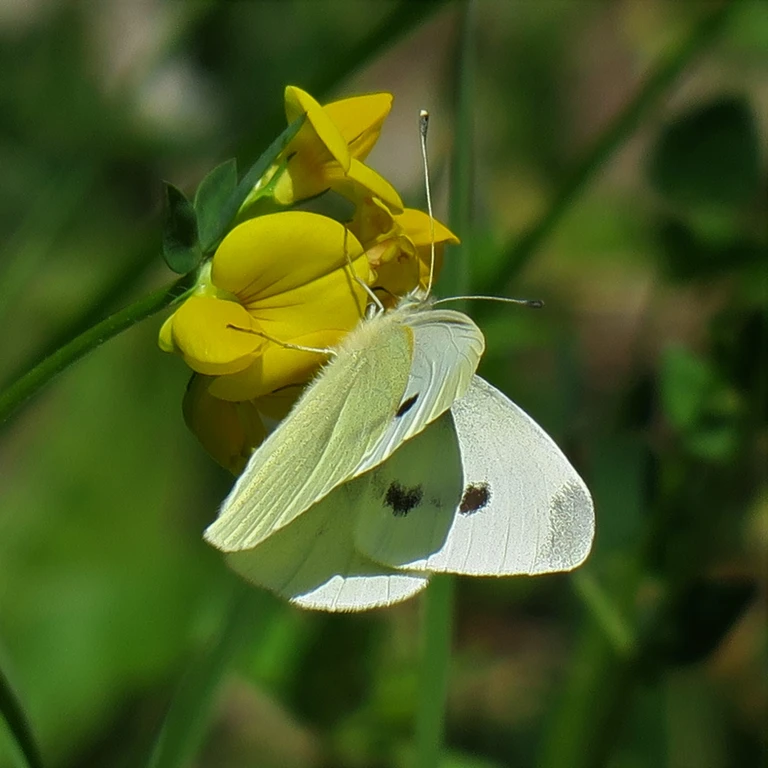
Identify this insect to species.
Pieris rapae
